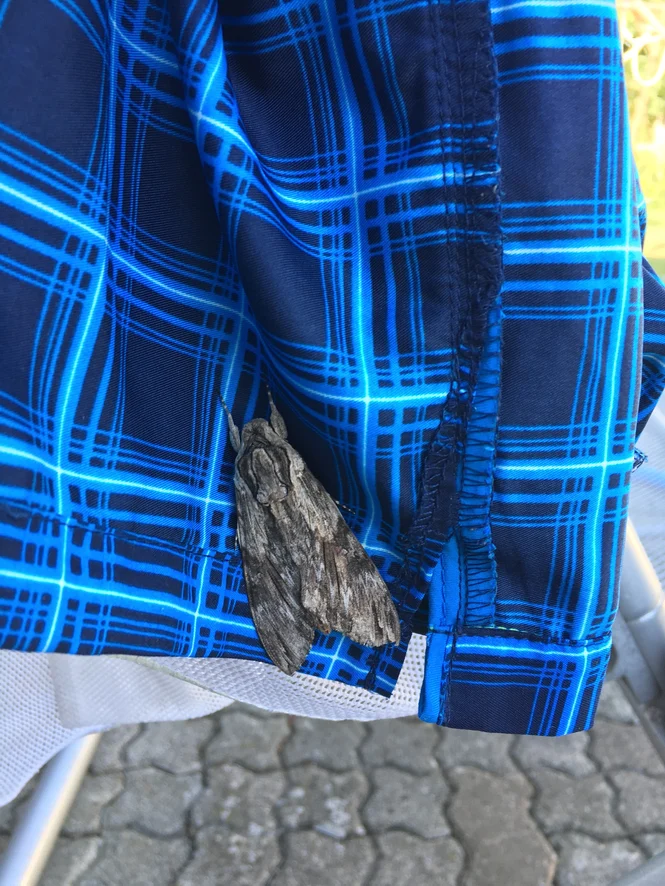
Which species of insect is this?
Agrius convolvuli
